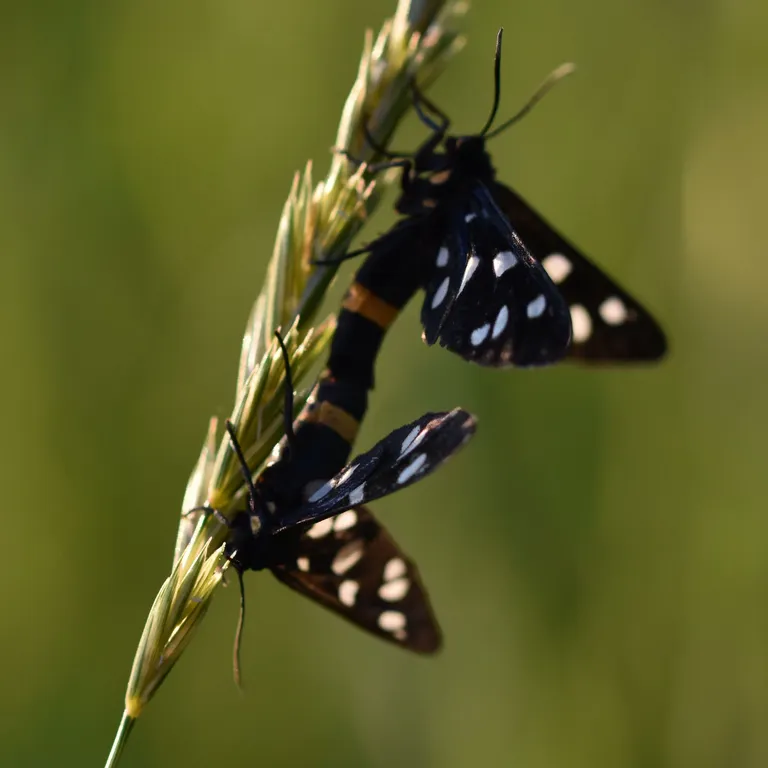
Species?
Amata phegea
